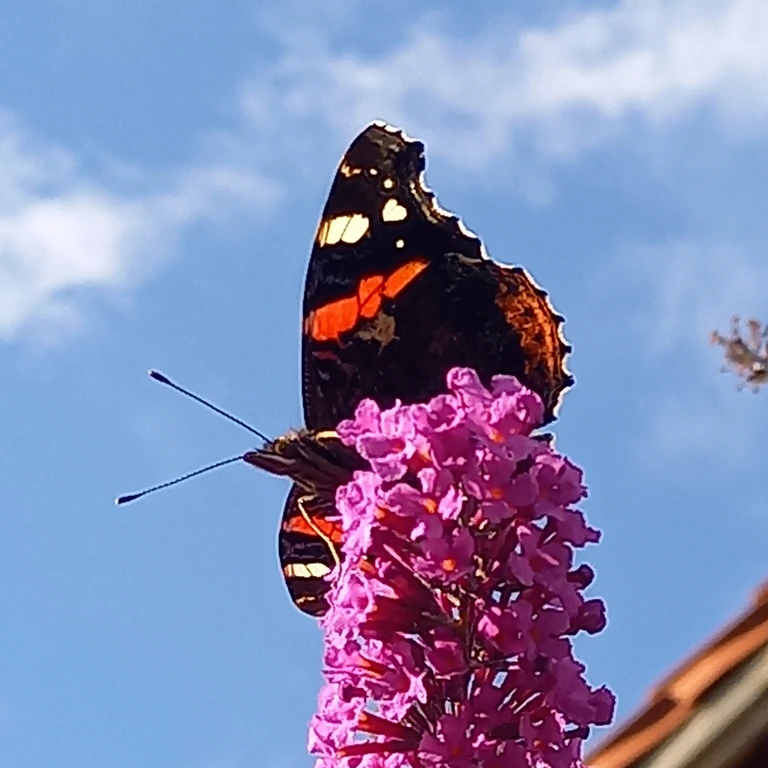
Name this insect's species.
Vanessa atalanta
